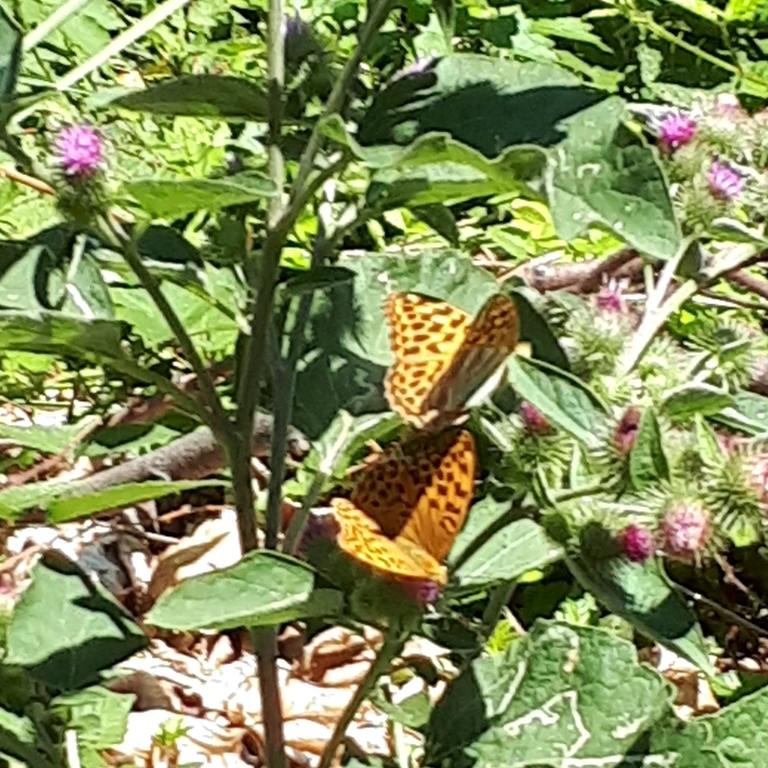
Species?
Argynnis paphia
